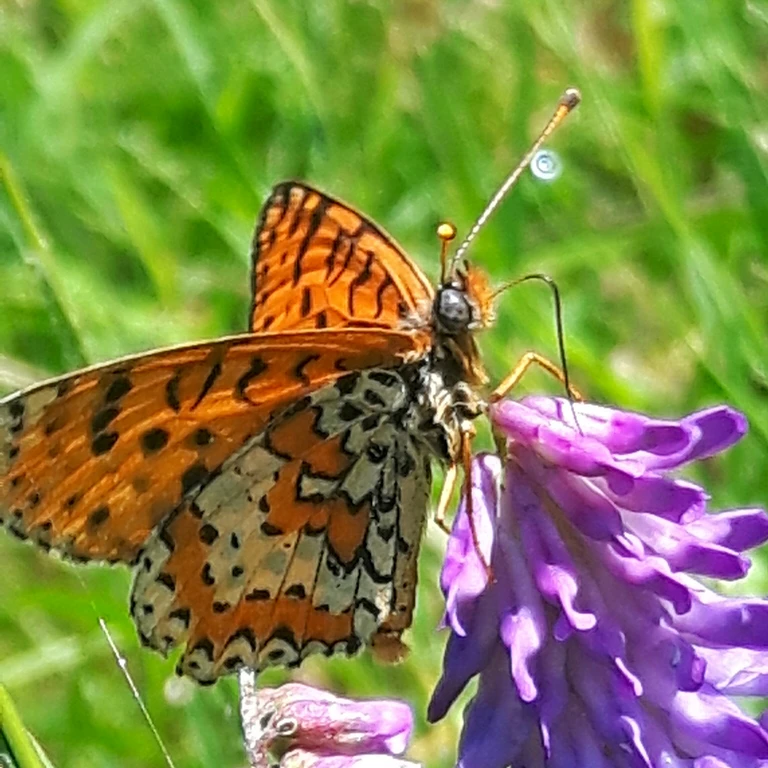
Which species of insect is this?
Melitaea didyma
